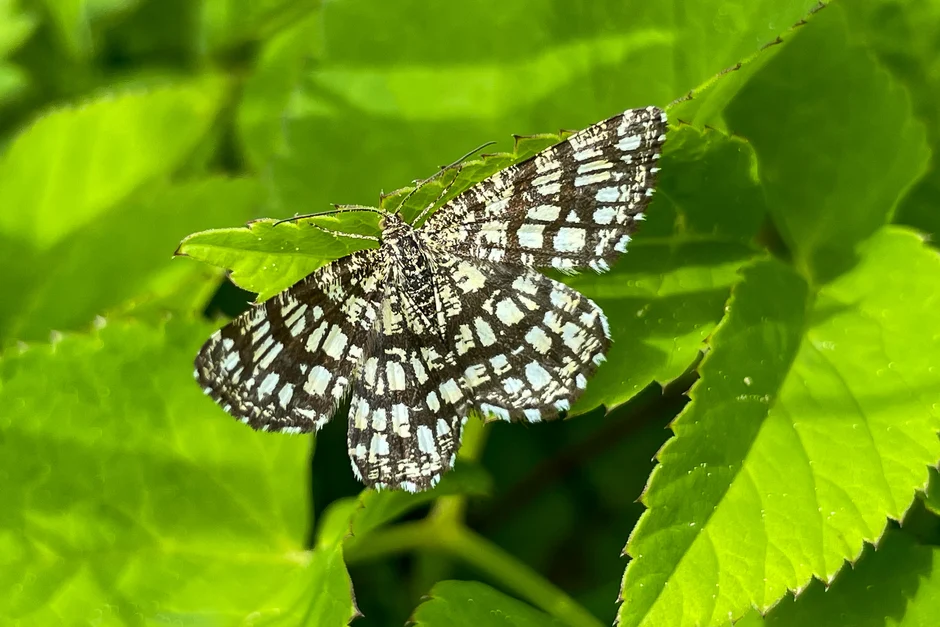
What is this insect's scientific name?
Chiasmia clathrata
